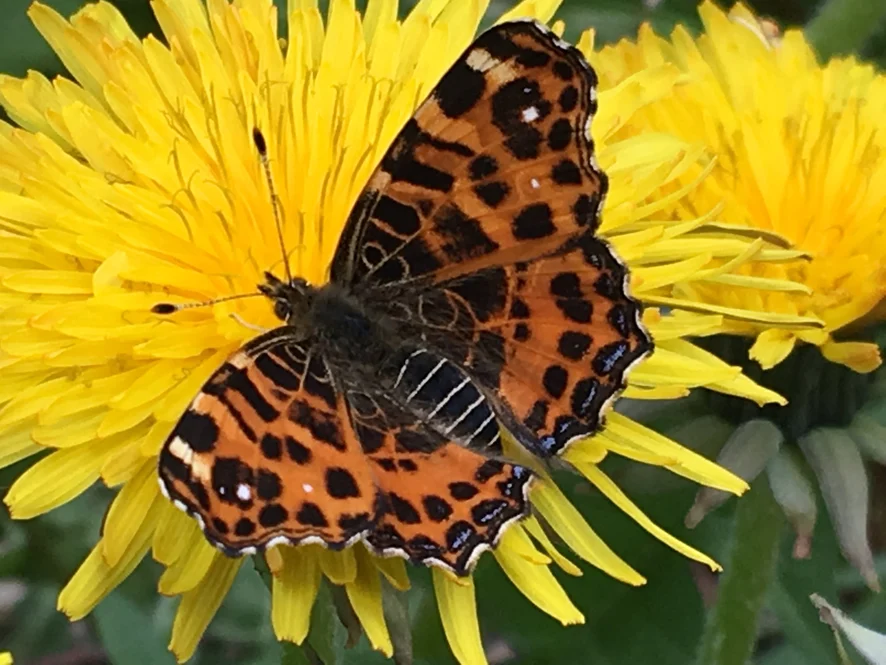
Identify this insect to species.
Araschnia levana
